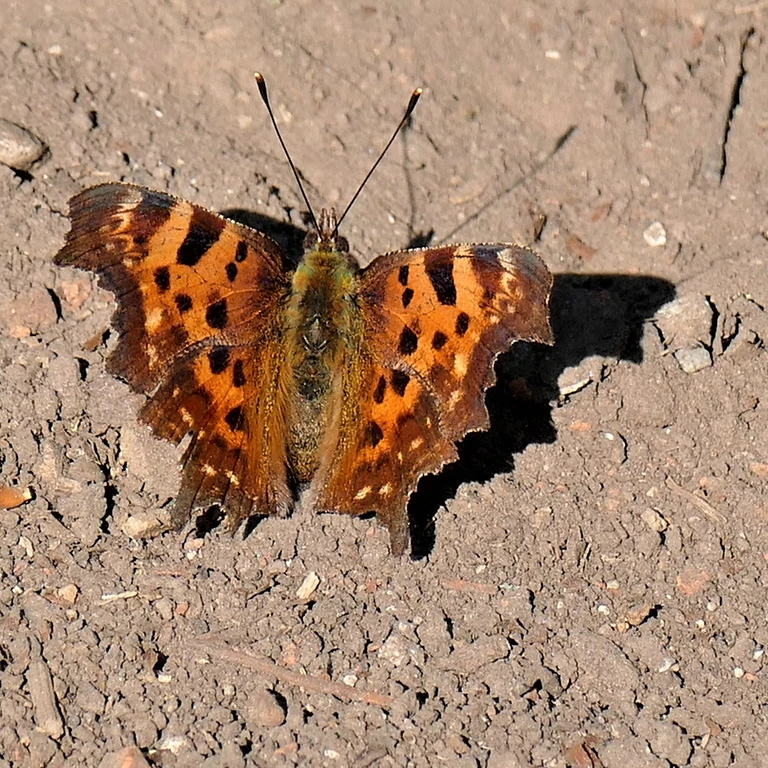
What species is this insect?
Polygonia c-album
